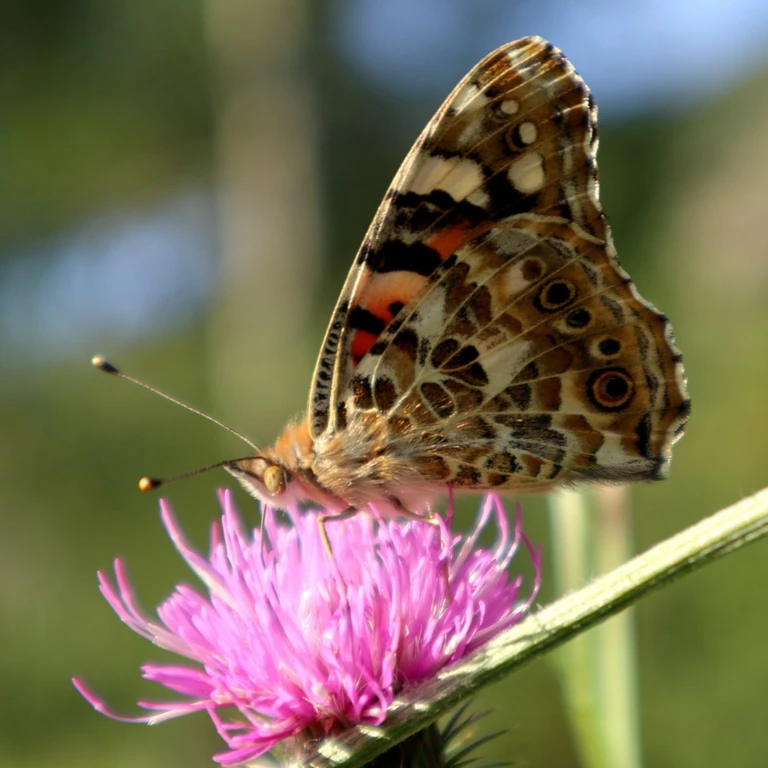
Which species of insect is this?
Vanessa cardui
